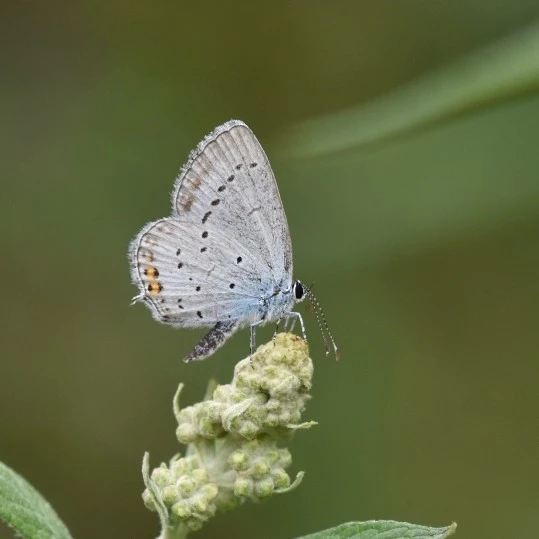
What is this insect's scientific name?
Cupido argiades (also Elkalyce argiades)
